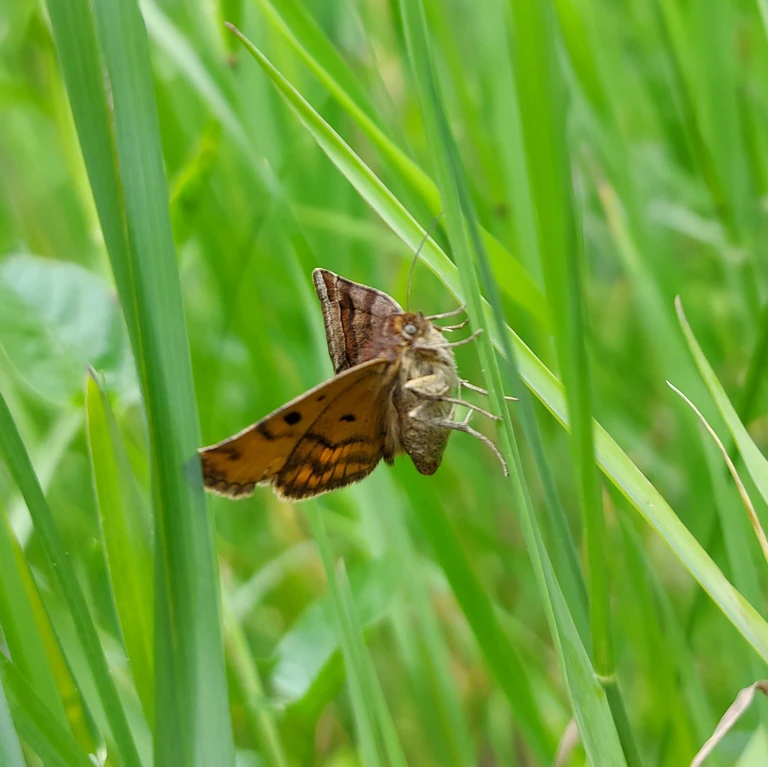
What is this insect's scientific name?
Euclidia glyphica
